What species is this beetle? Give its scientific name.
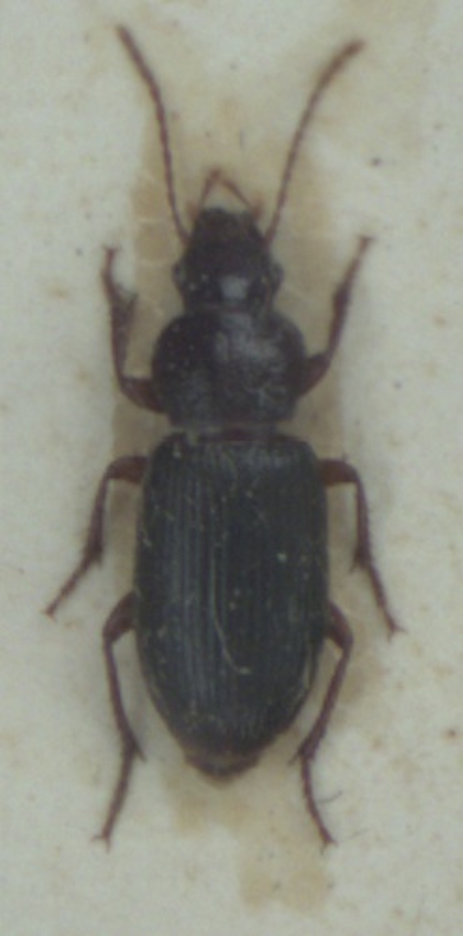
Ophonus rupicola
